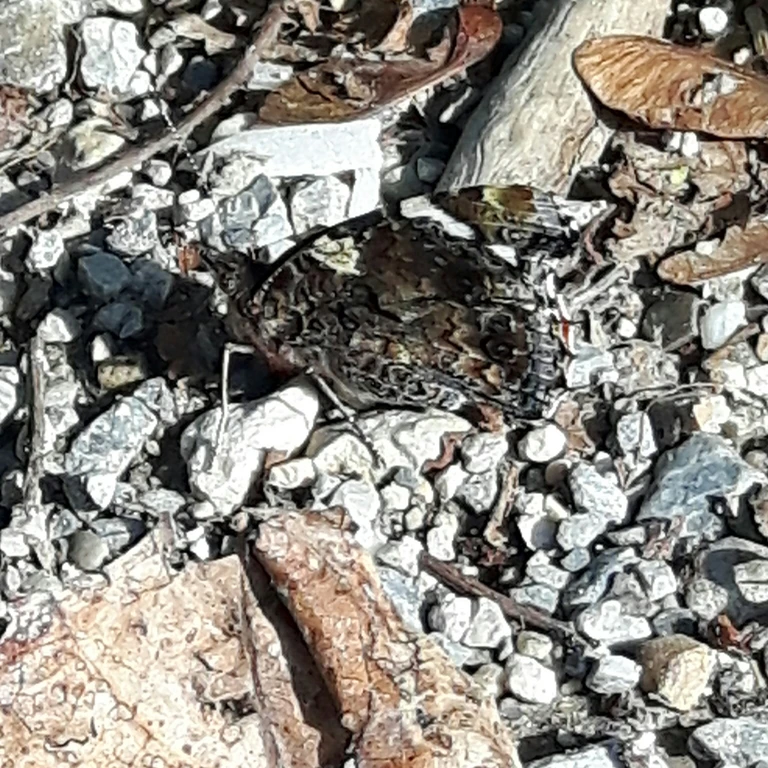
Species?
Vanessa atalanta
